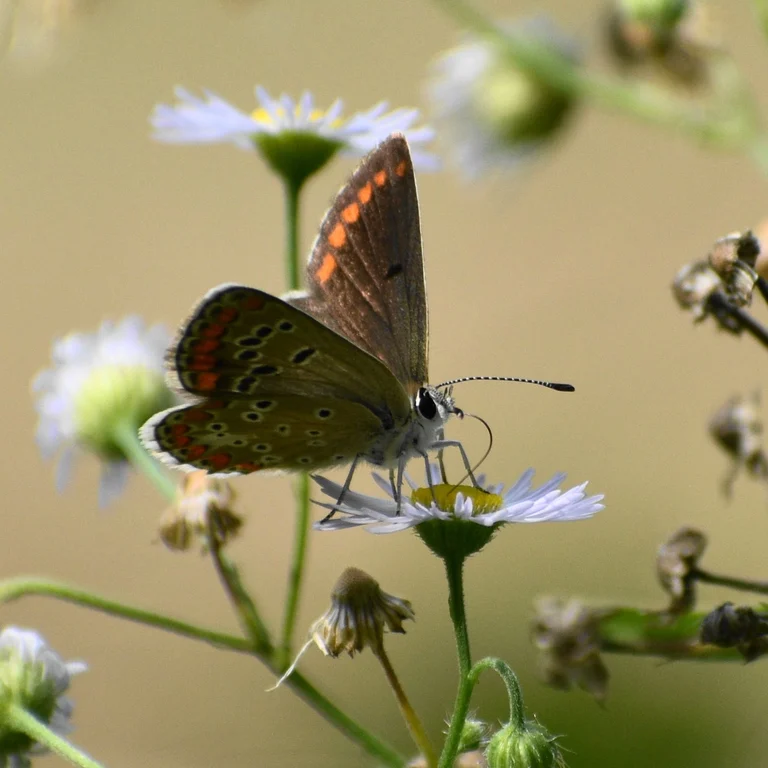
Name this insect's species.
Aricia agestis/artaxerxes
